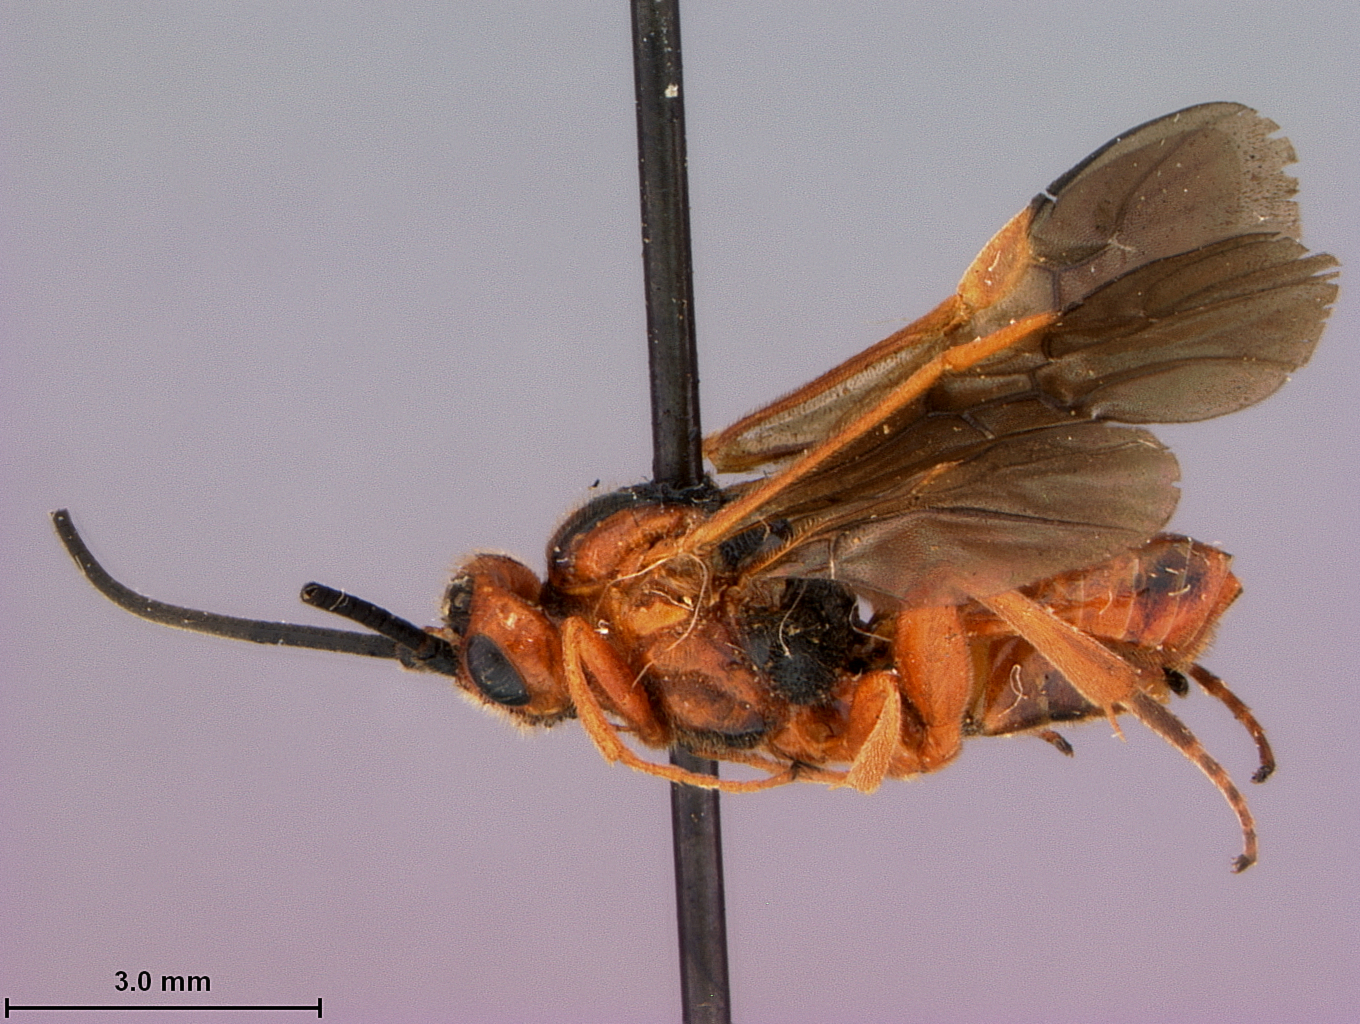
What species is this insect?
Cardiochiles rubidus
